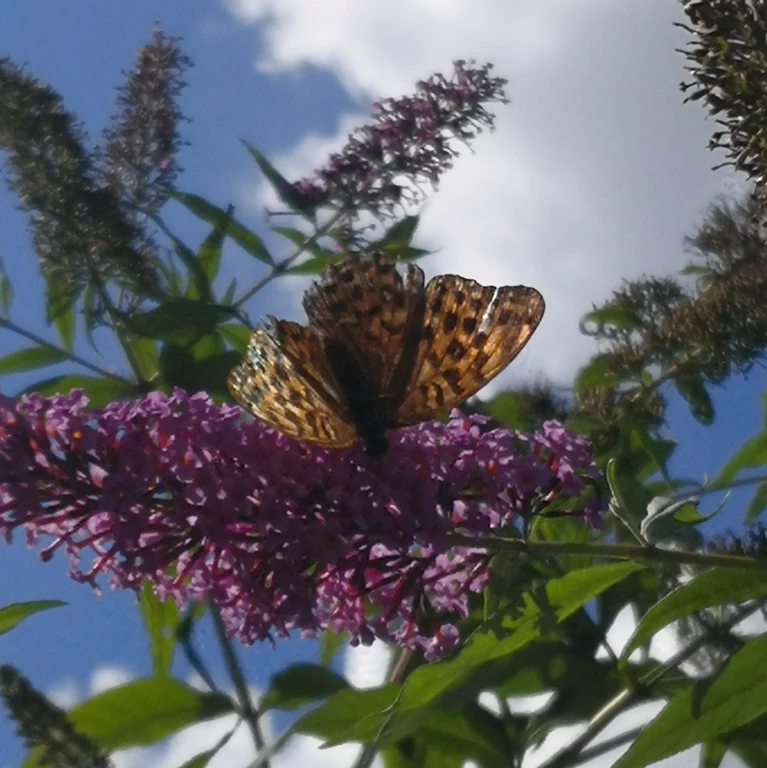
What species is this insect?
Argynnis paphia
